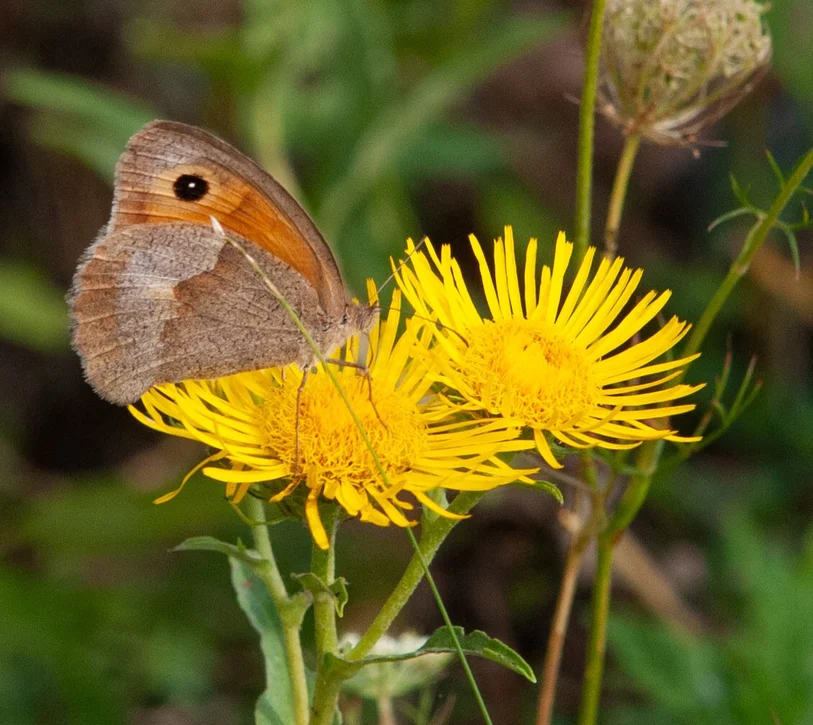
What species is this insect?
Maniola jurtina
